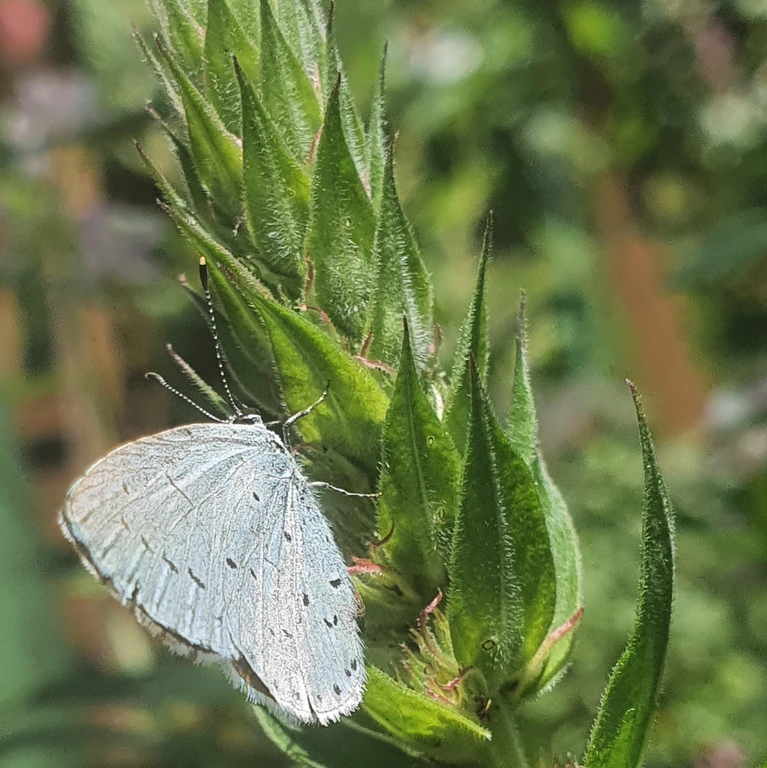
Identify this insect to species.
Celastrina argiolus
